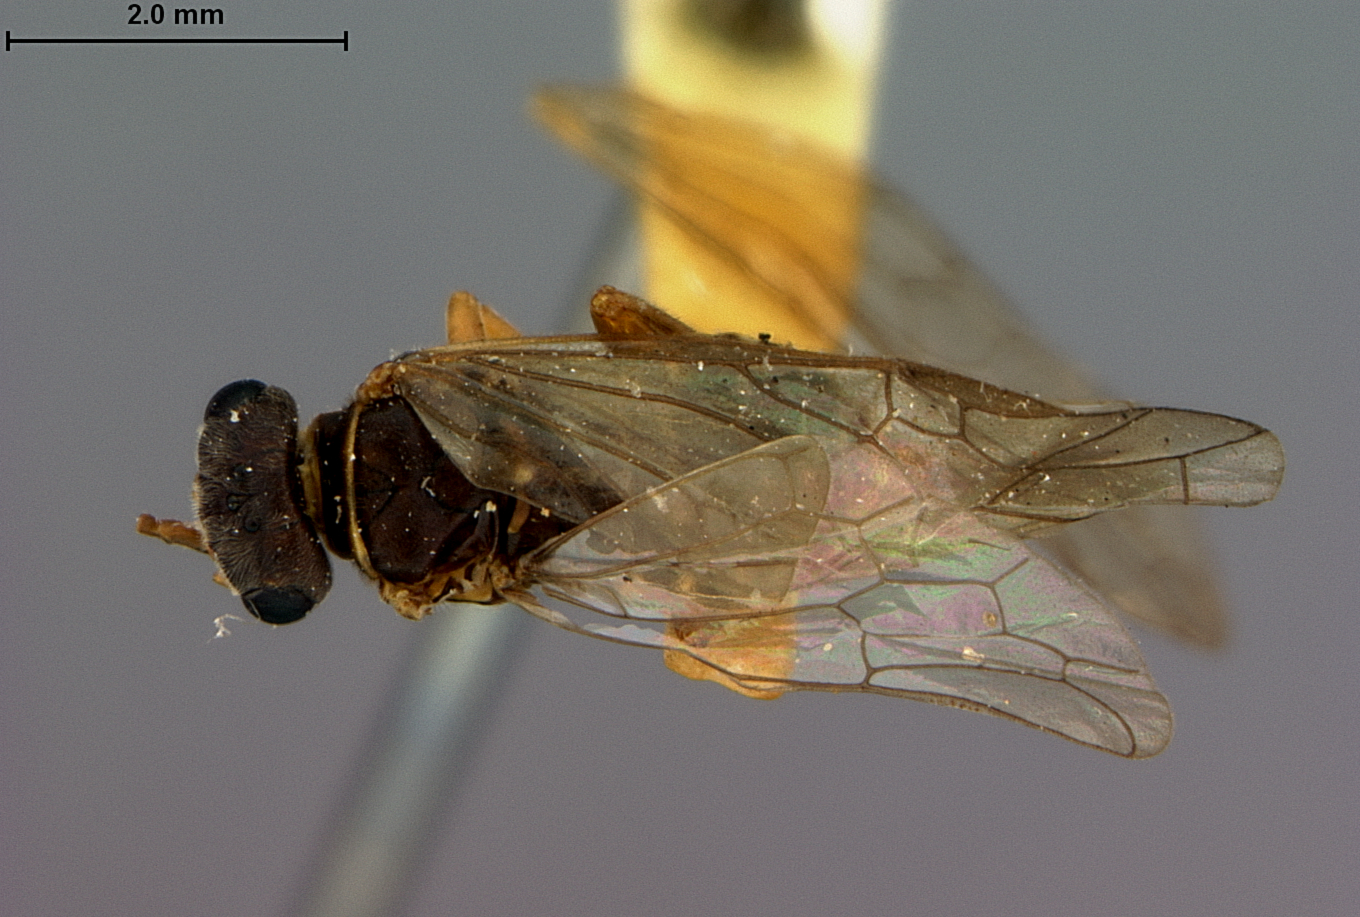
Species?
Pleroneura bruneicornis
